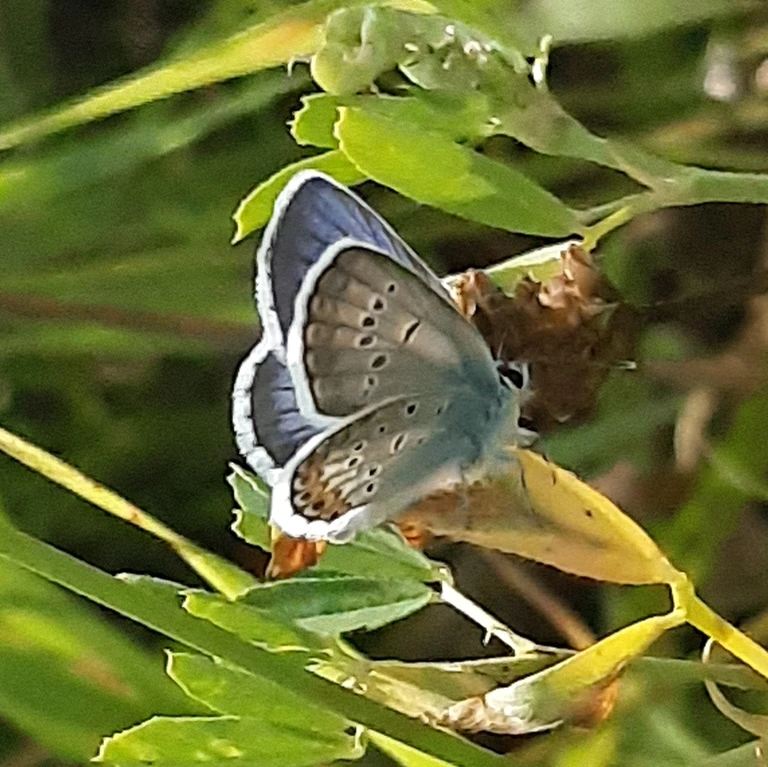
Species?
Plebejus argus
